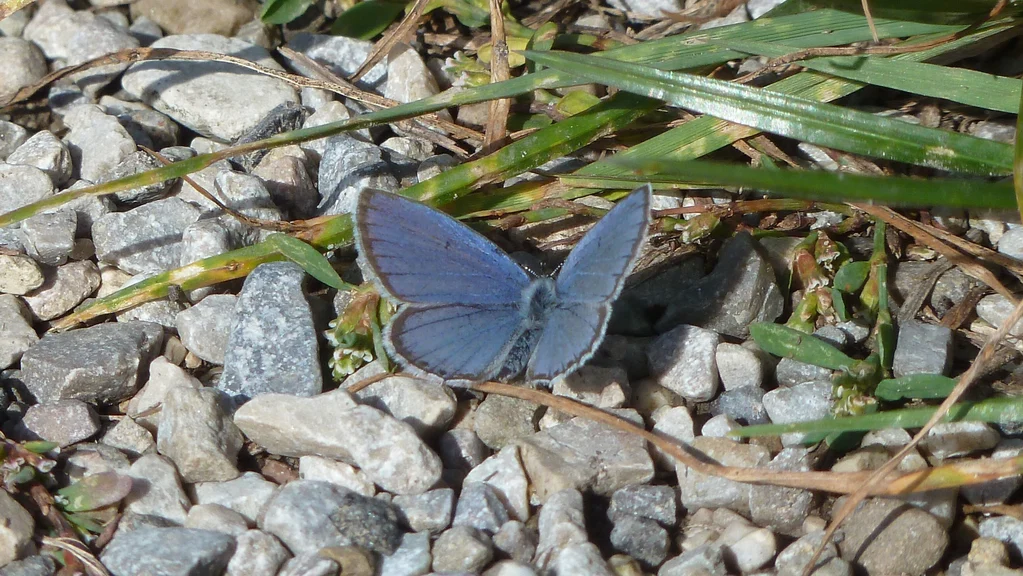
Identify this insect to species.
Cupido argiades (also Elkalyce argiades)
